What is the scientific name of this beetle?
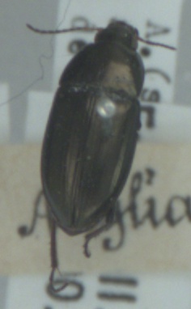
Amara aenea
